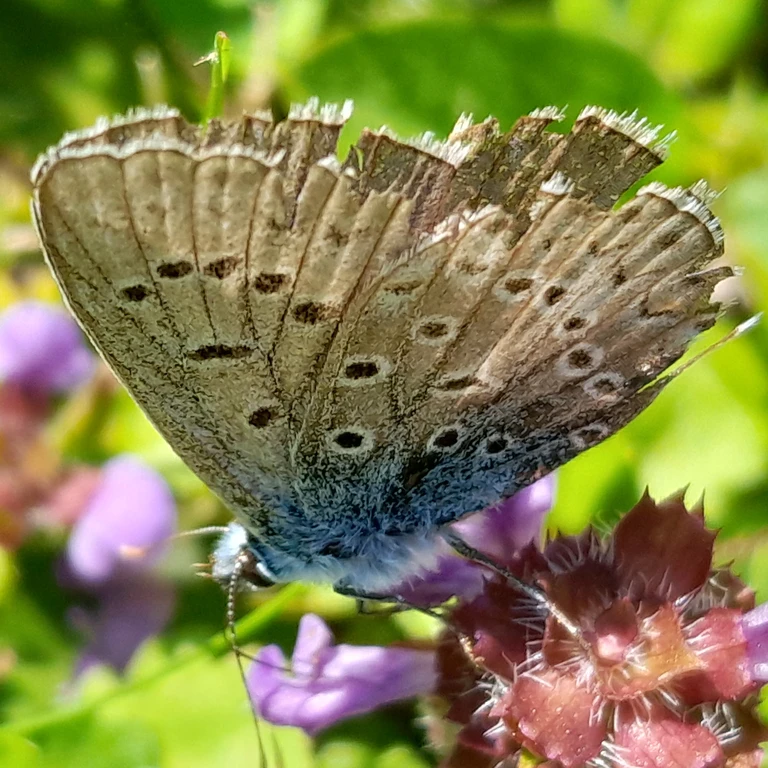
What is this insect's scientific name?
Polyommatus icarus
